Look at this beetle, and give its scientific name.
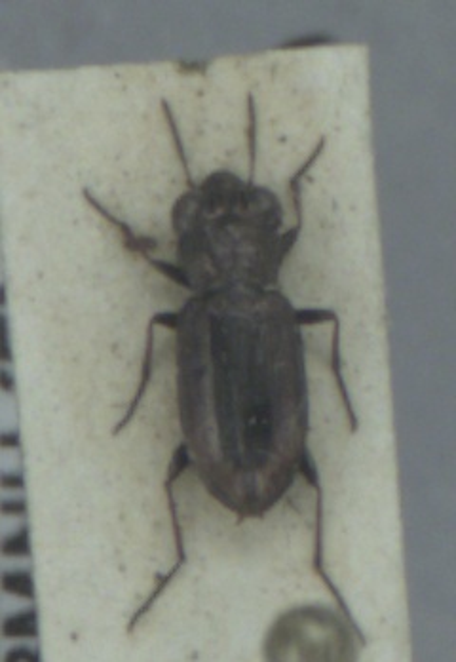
Notiophilus biguttatus
